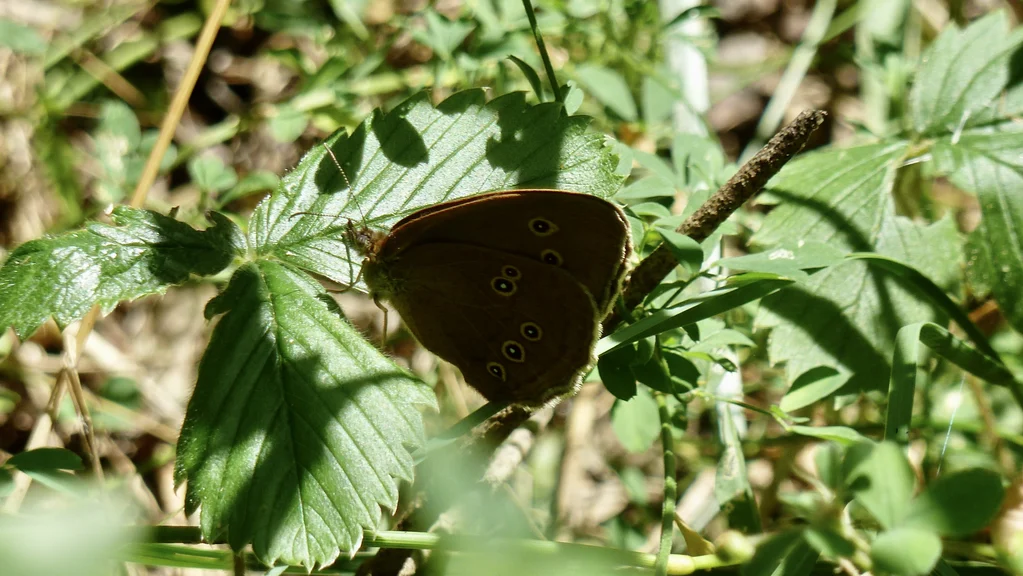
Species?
Aphantopus hyperantus
